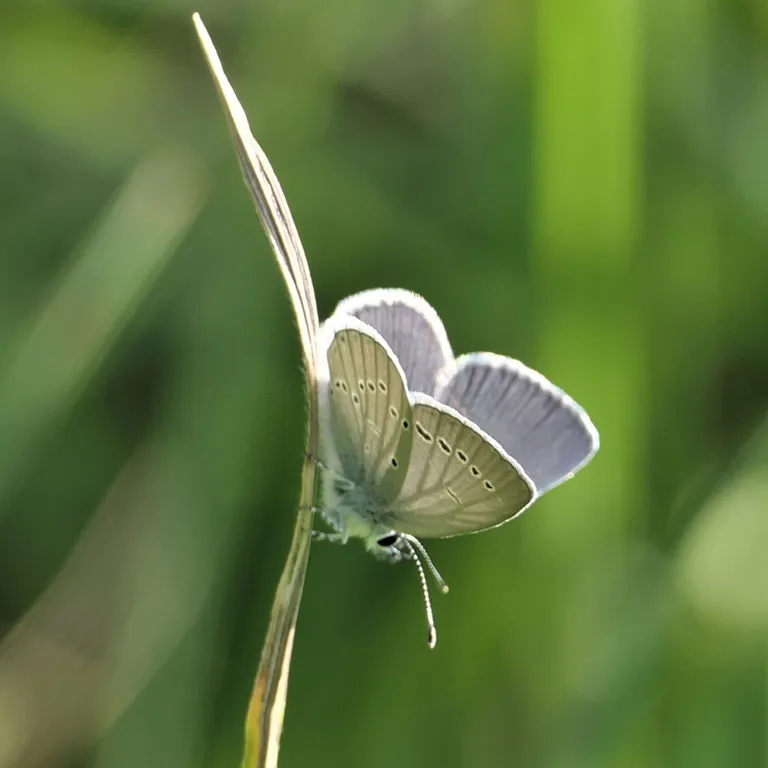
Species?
Cupido minimus
